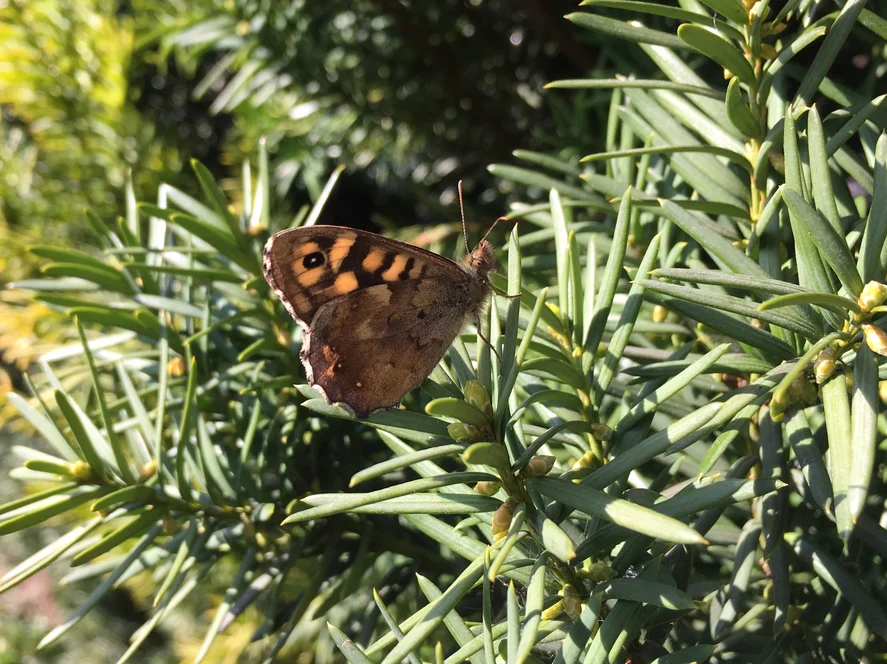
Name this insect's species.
Pararge aegeria
